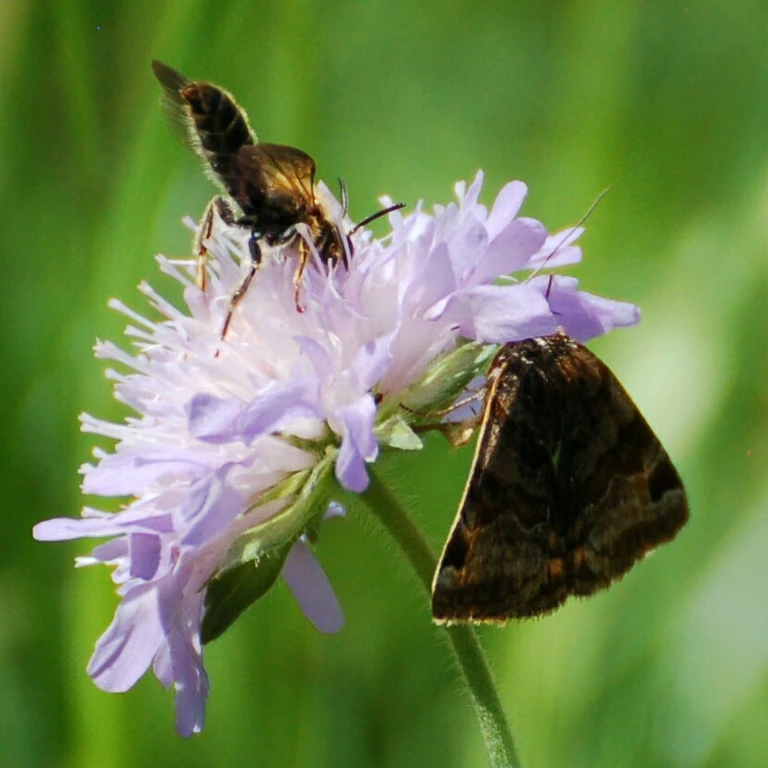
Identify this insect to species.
Euclidia glyphica
